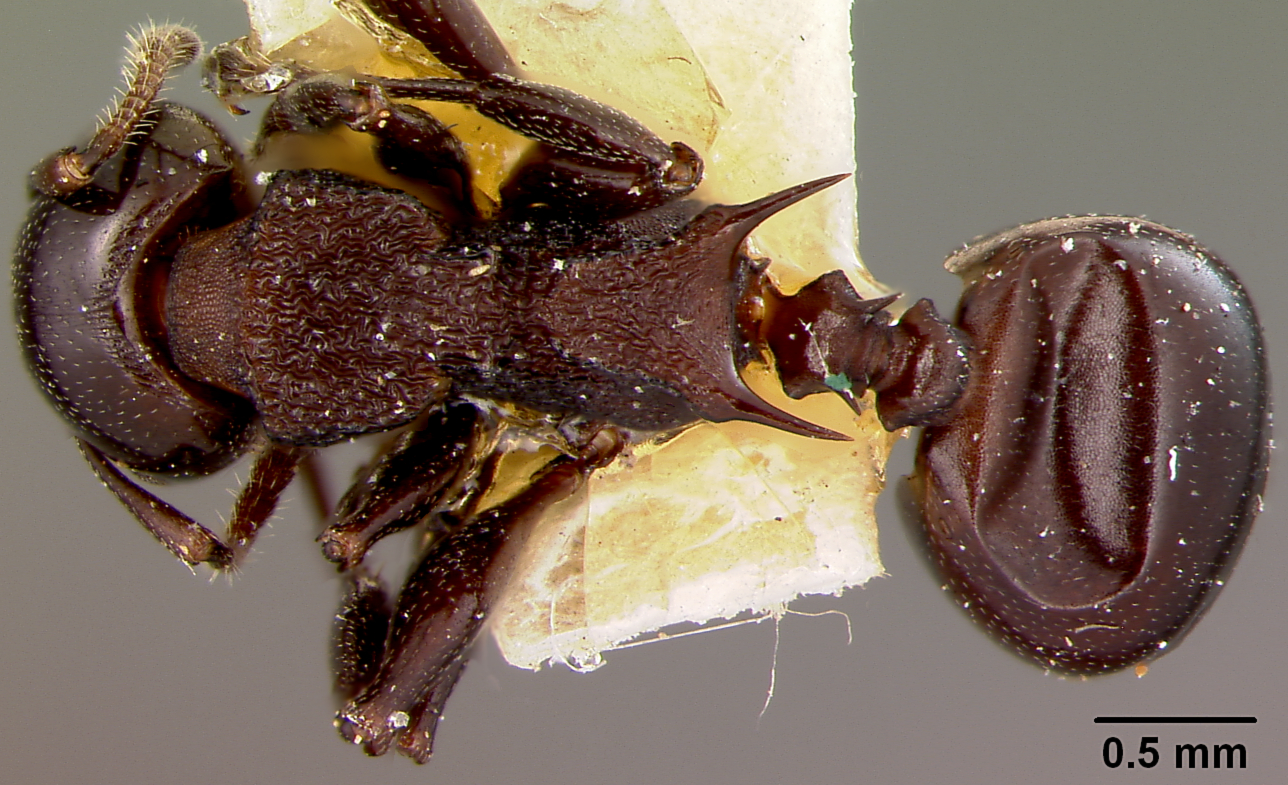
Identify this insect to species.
Atopomyrmex mocquerysi
